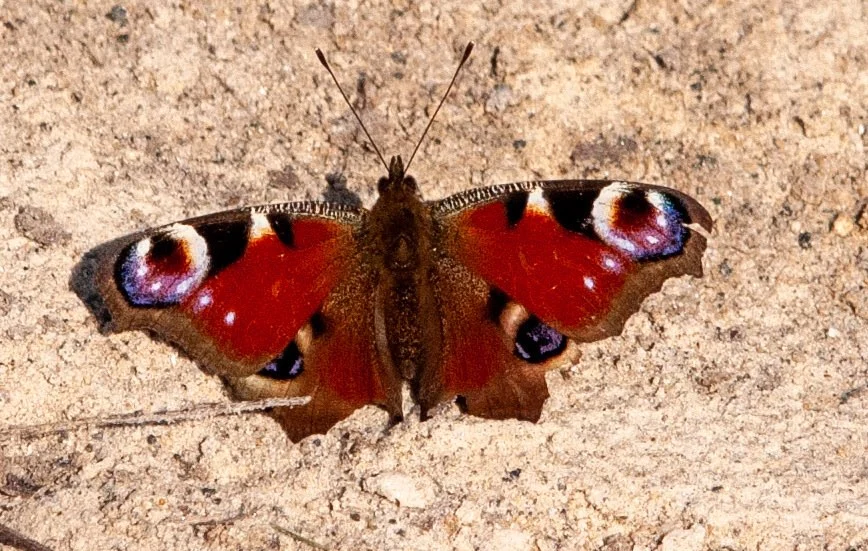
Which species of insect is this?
Aglais io
